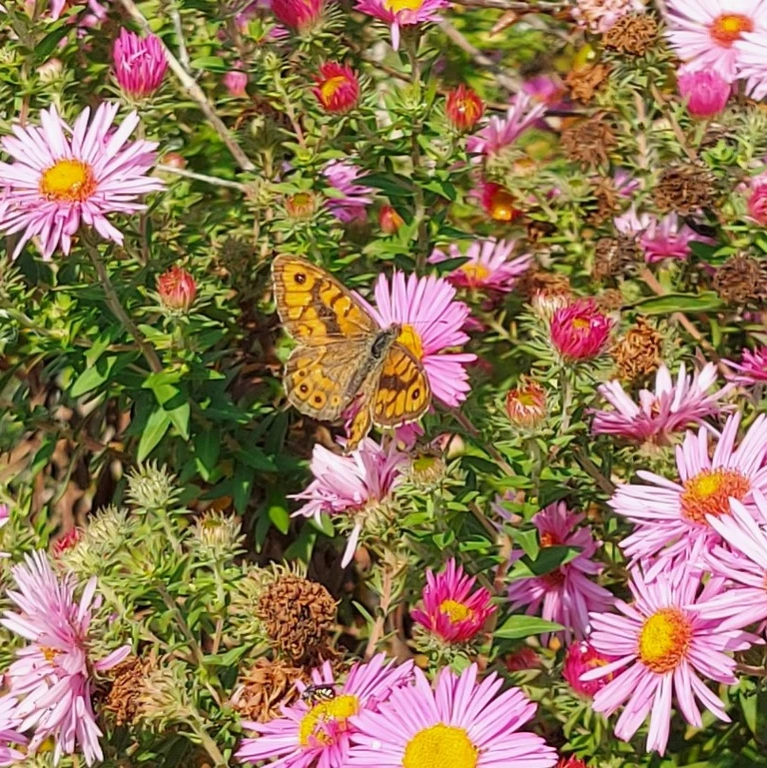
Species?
Lasiommata megera (also Pararge megera)
